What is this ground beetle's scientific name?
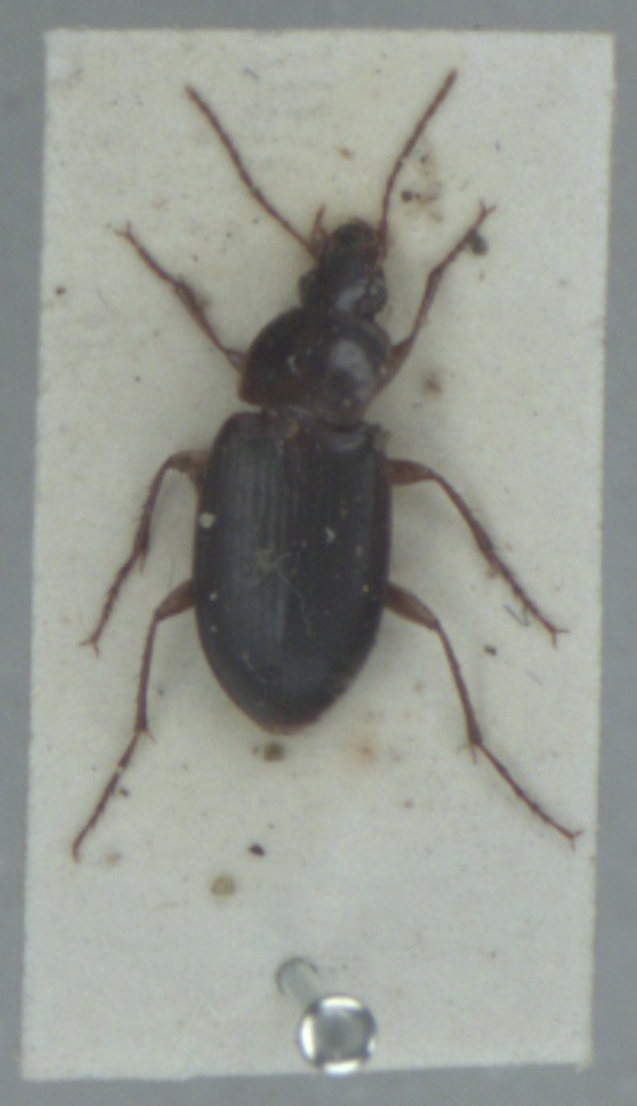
Calathus mollis
